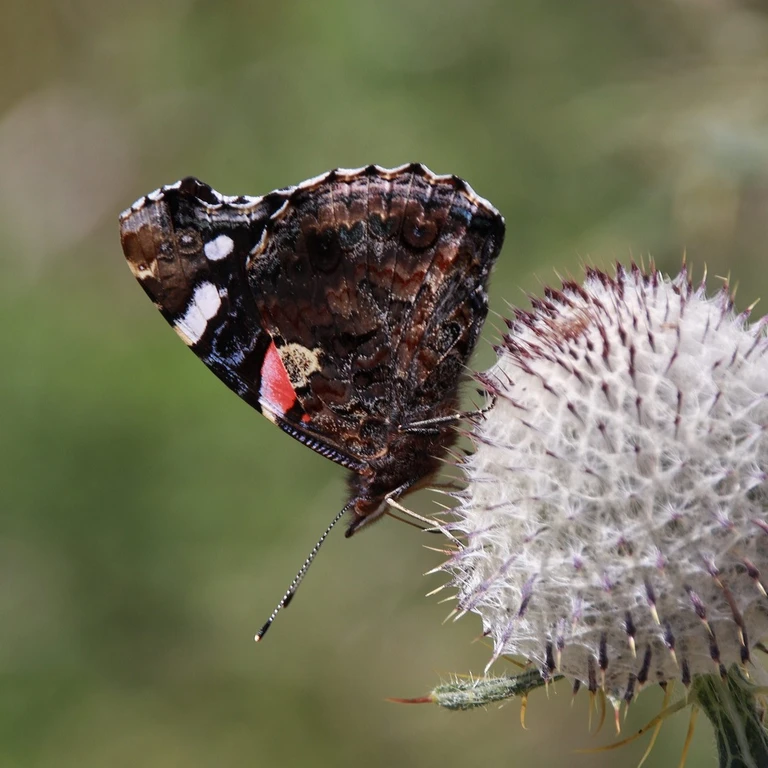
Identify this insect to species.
Vanessa atalanta
